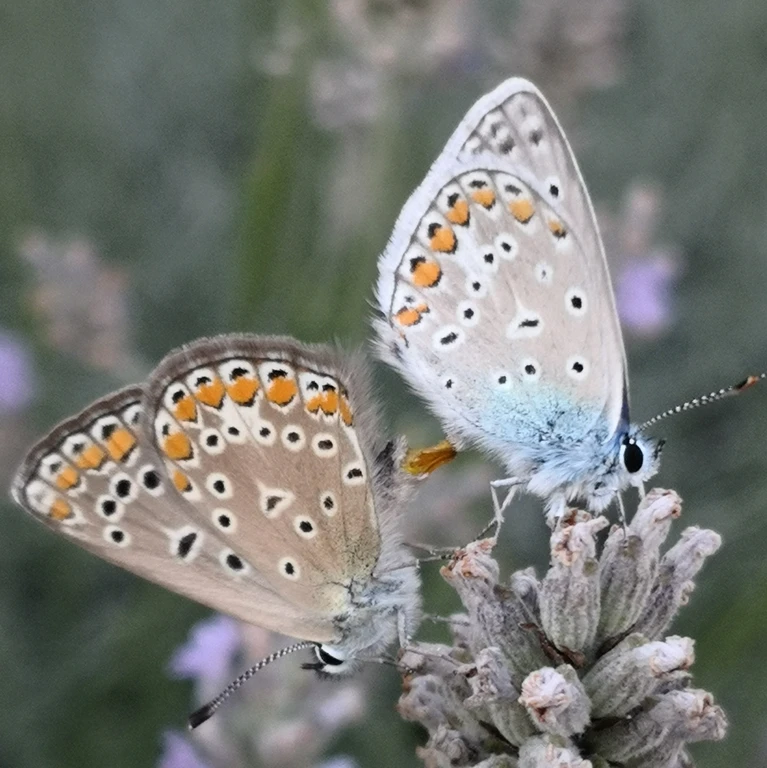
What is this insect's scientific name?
Polyommatus icarus
